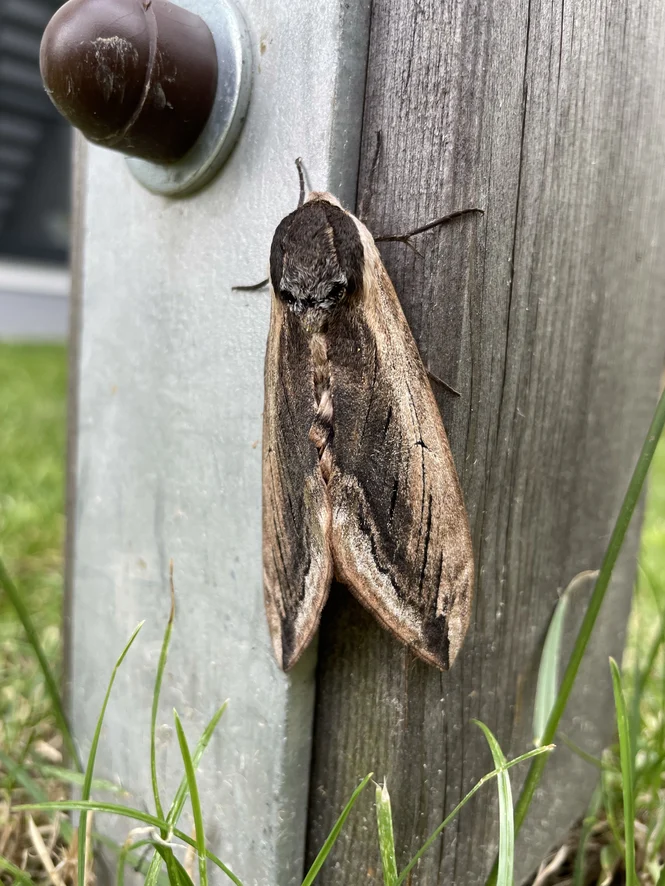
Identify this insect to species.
Sphinx ligustri
